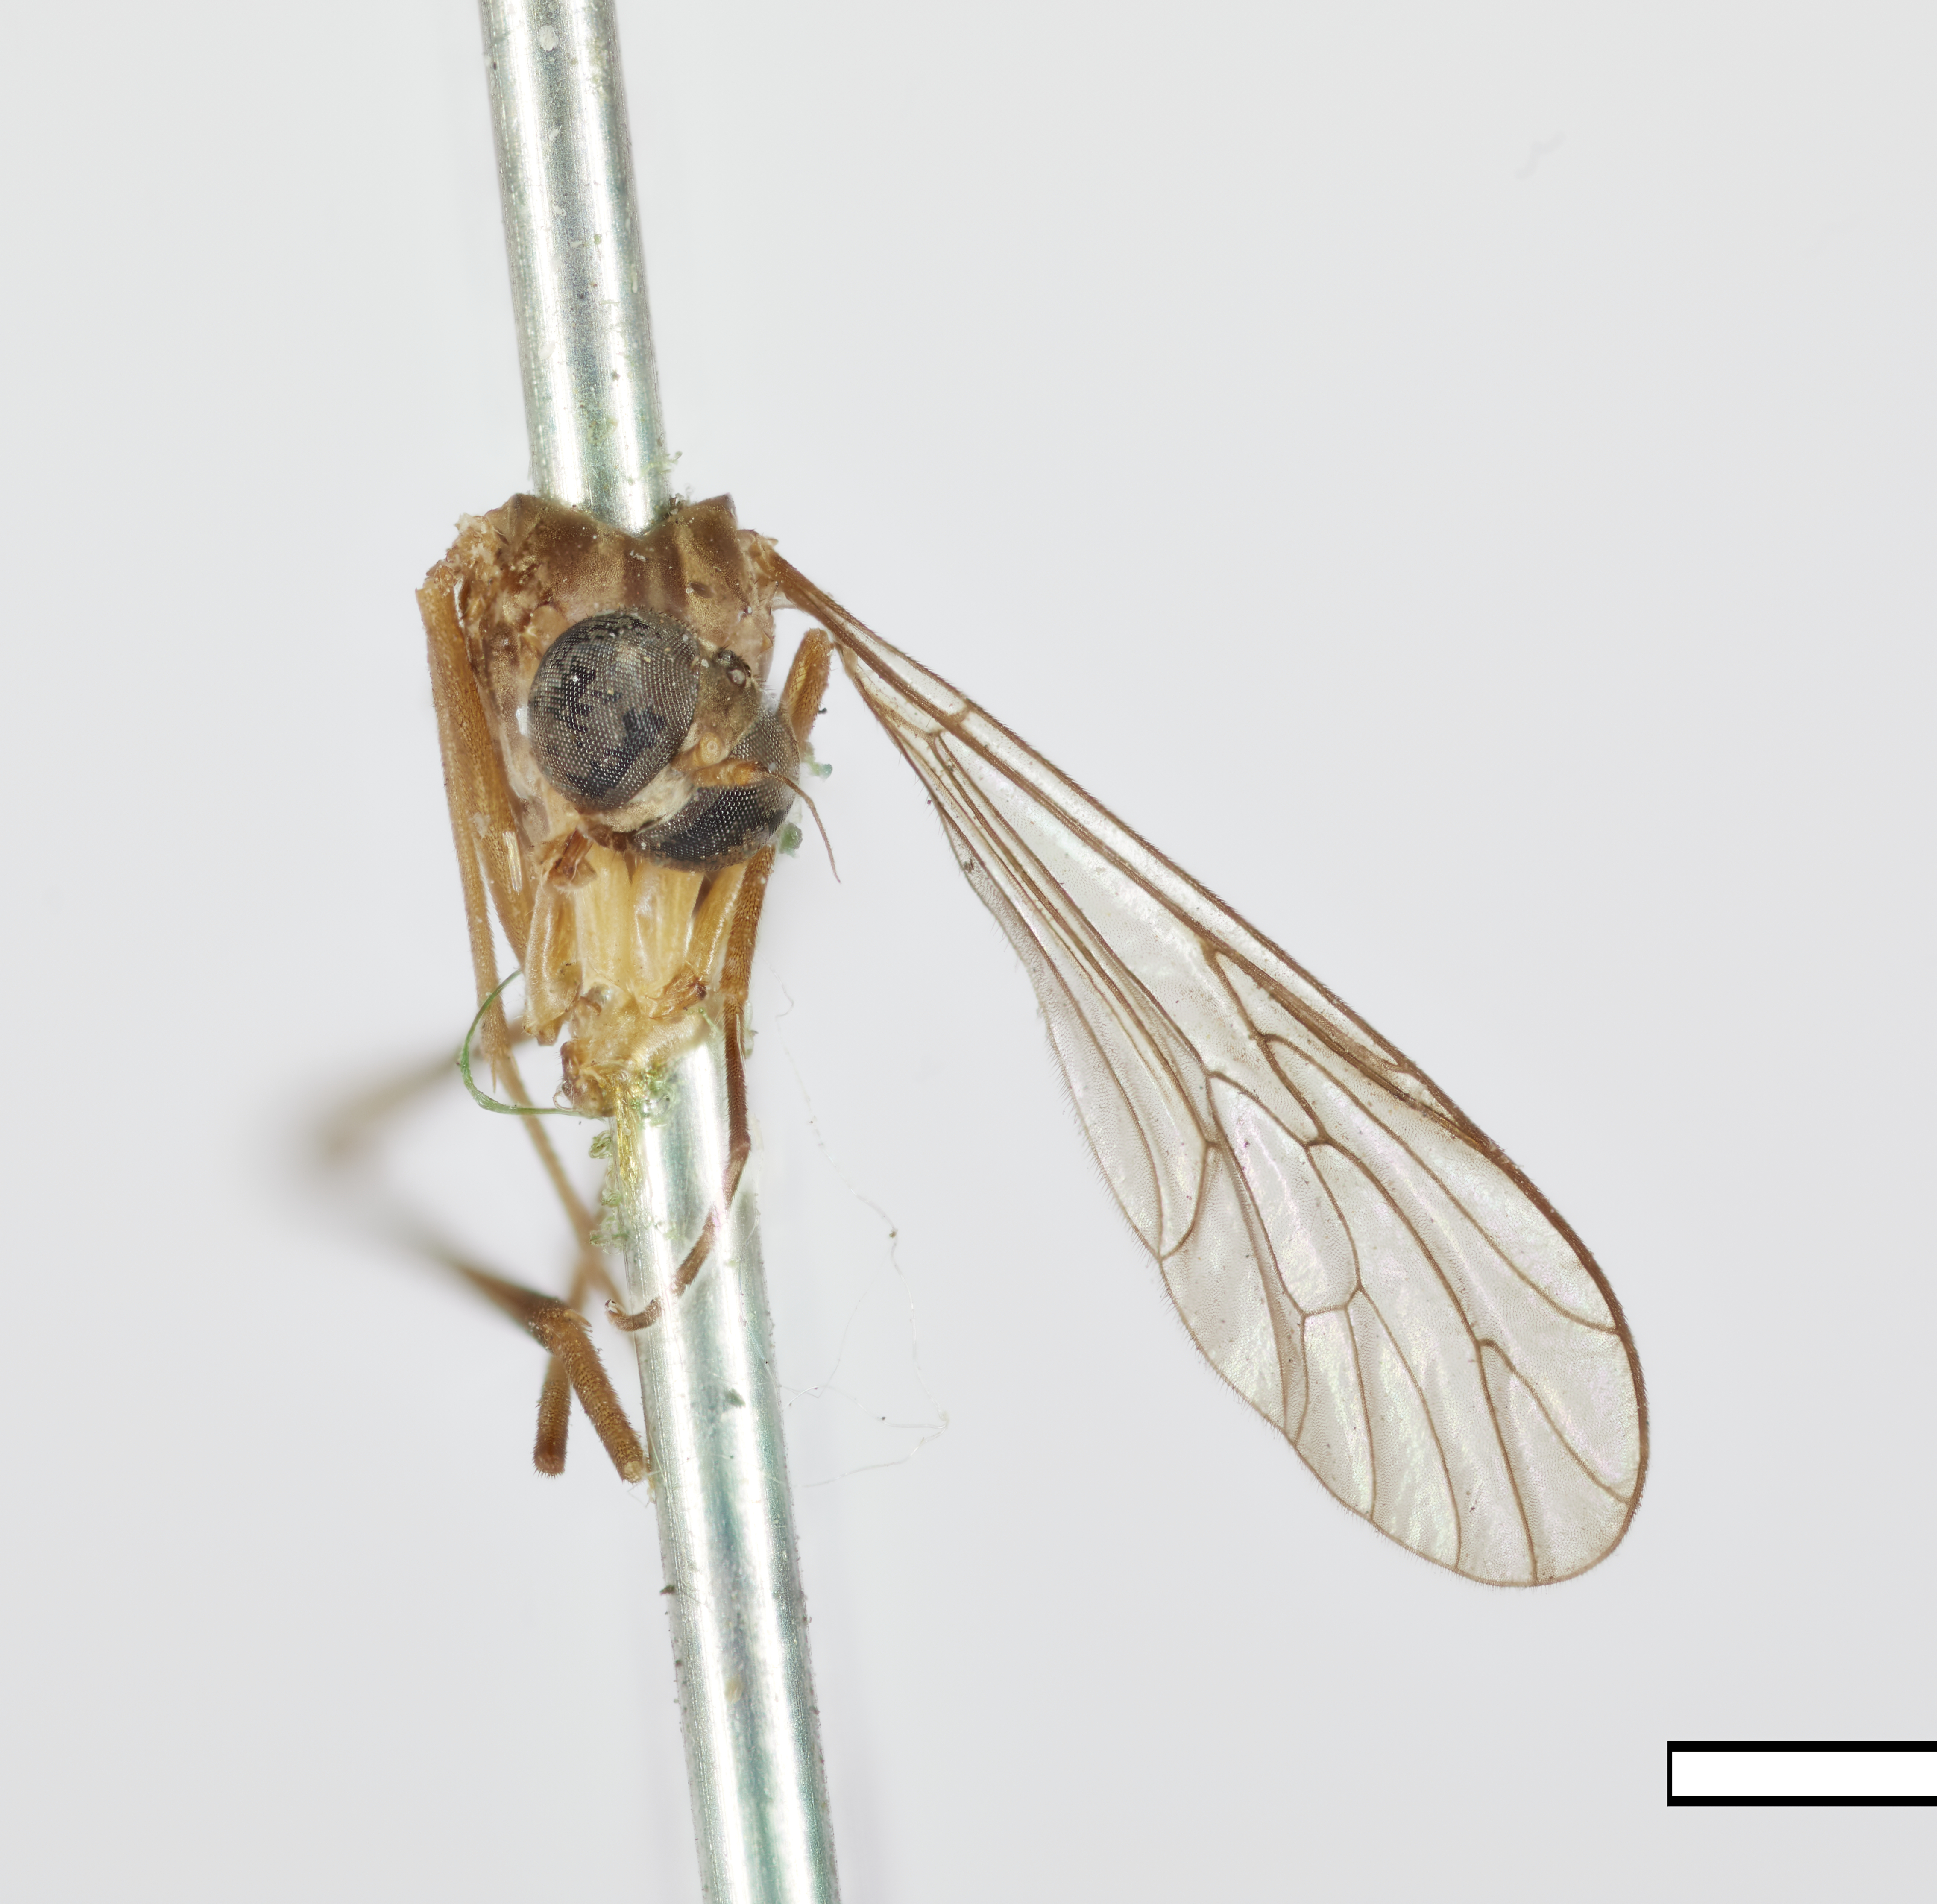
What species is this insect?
Vermileo opacus
